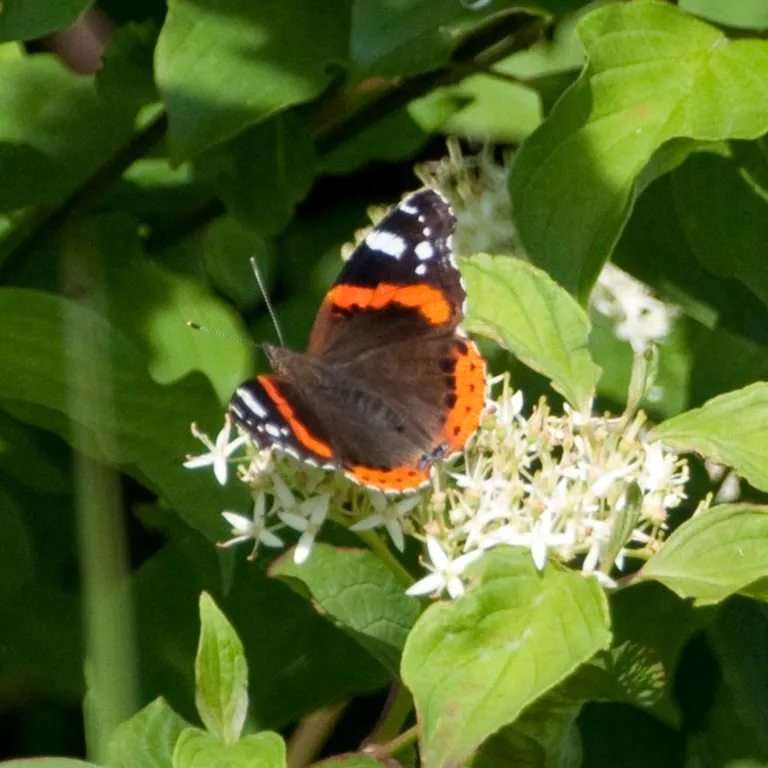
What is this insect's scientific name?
Vanessa atalanta
